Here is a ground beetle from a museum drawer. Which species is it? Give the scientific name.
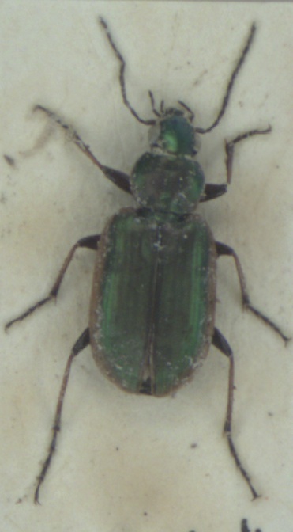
Agonum marginatum
